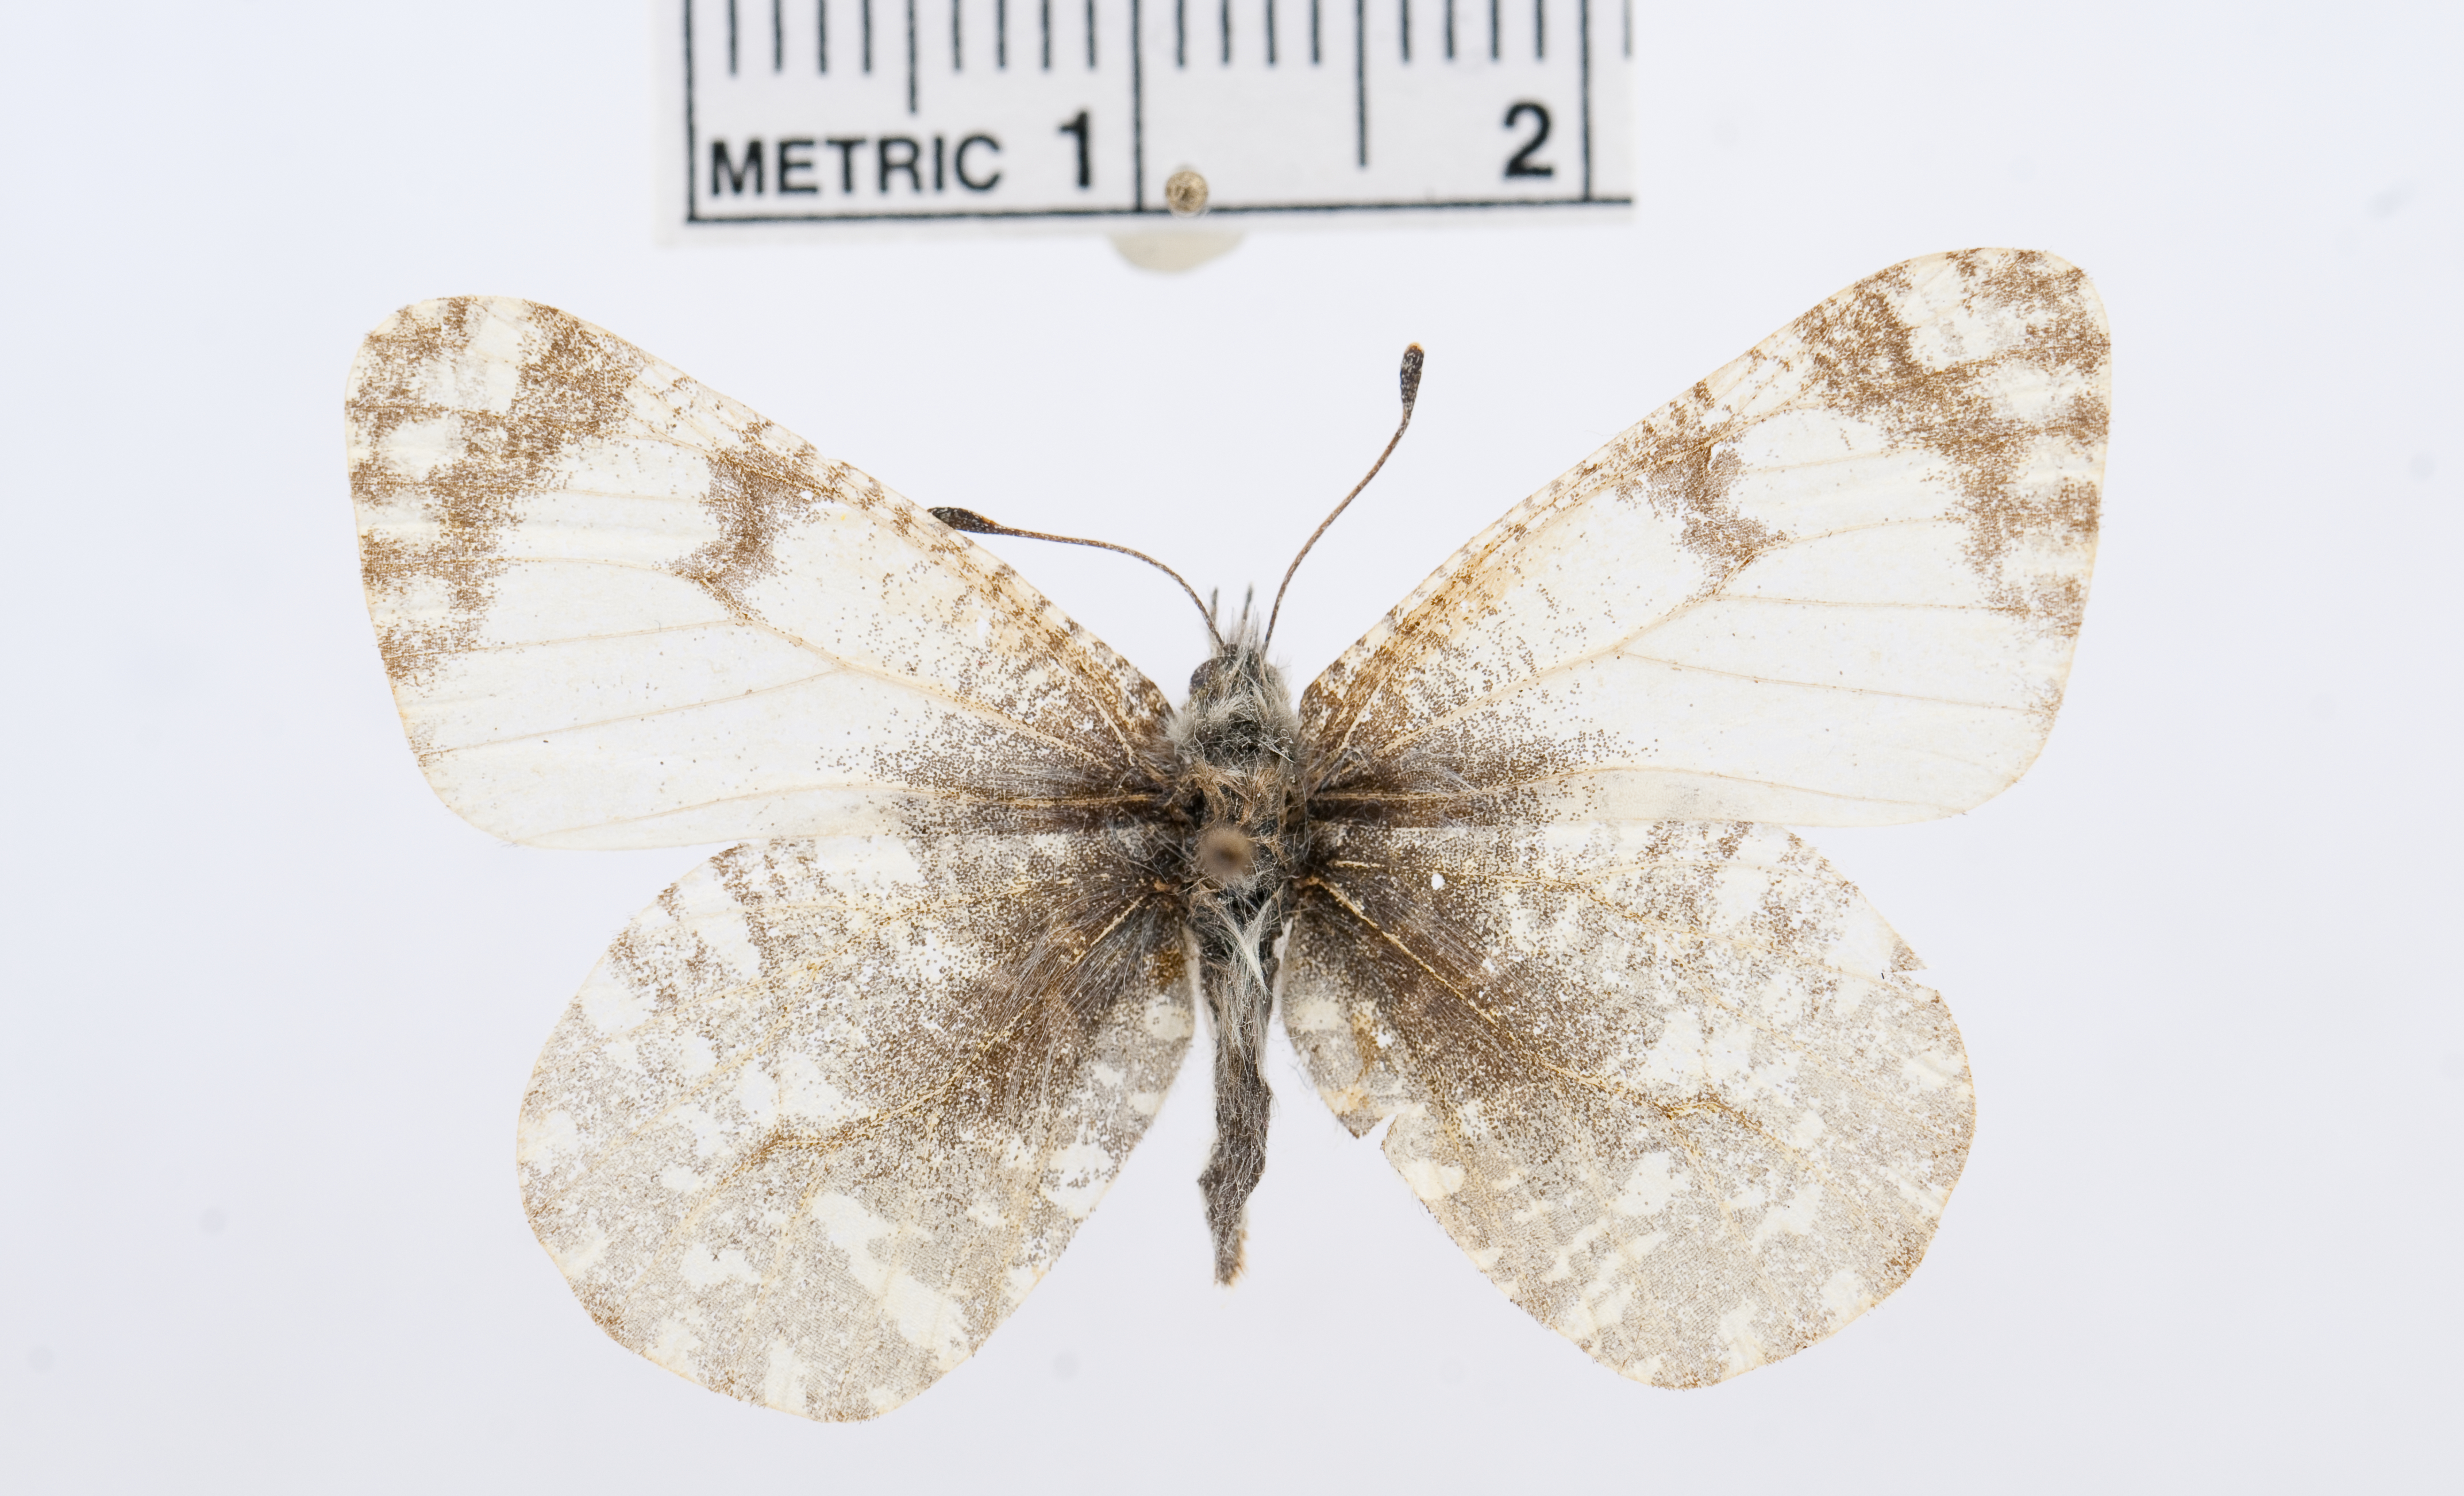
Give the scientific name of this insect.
Euchloe cruesa
